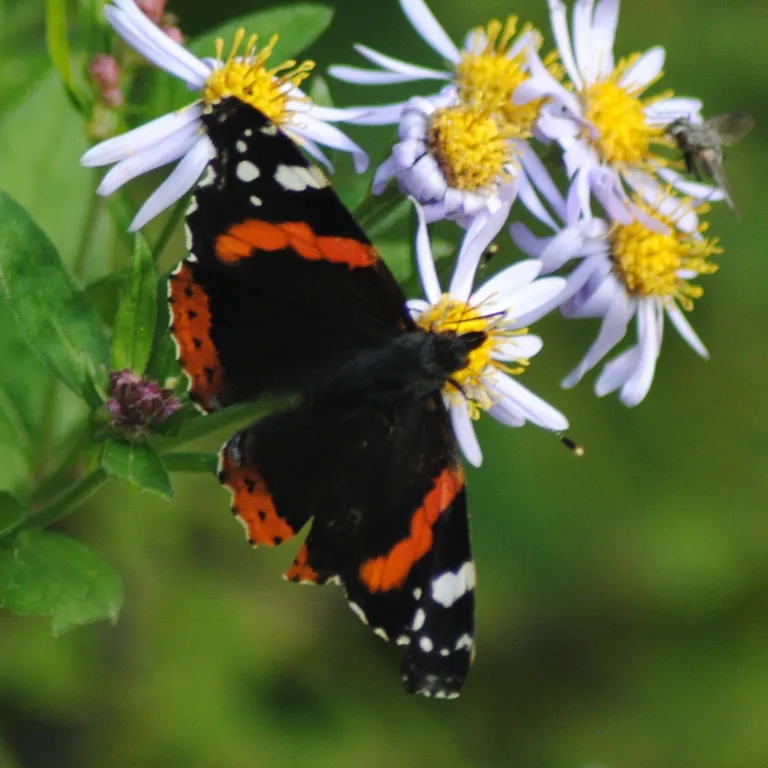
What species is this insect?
Vanessa atalanta
